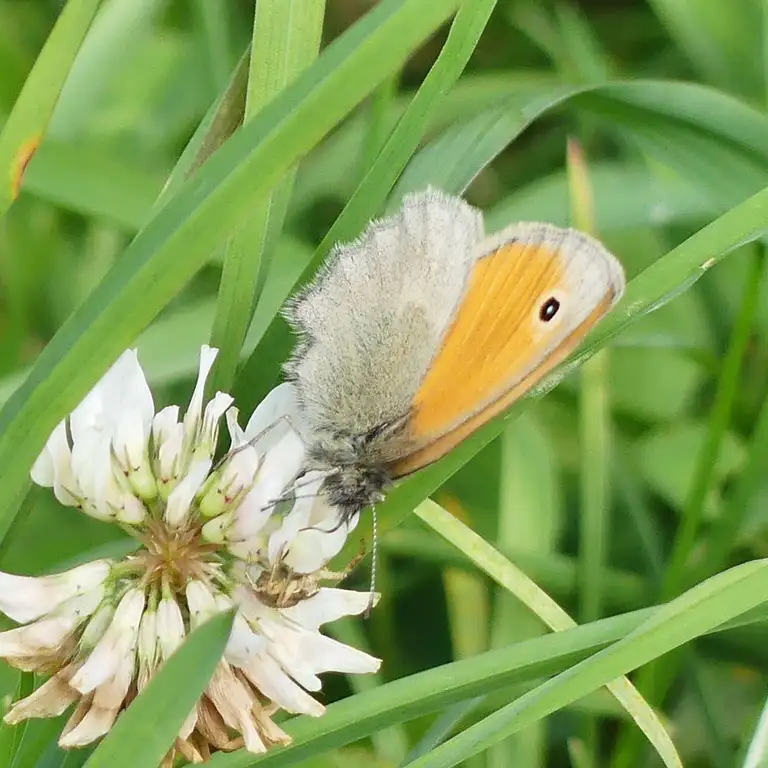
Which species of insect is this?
Coenonympha pamphilus
